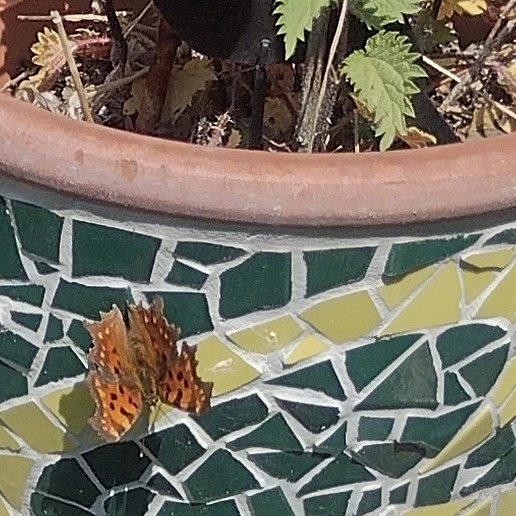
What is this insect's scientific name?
Polygonia c-album
